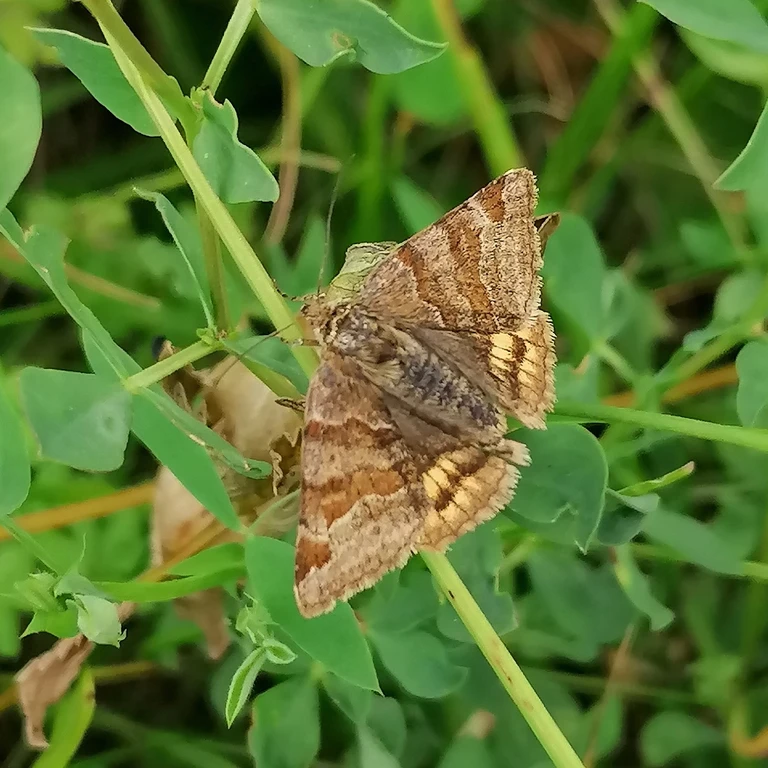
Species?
Euclidia glyphica
